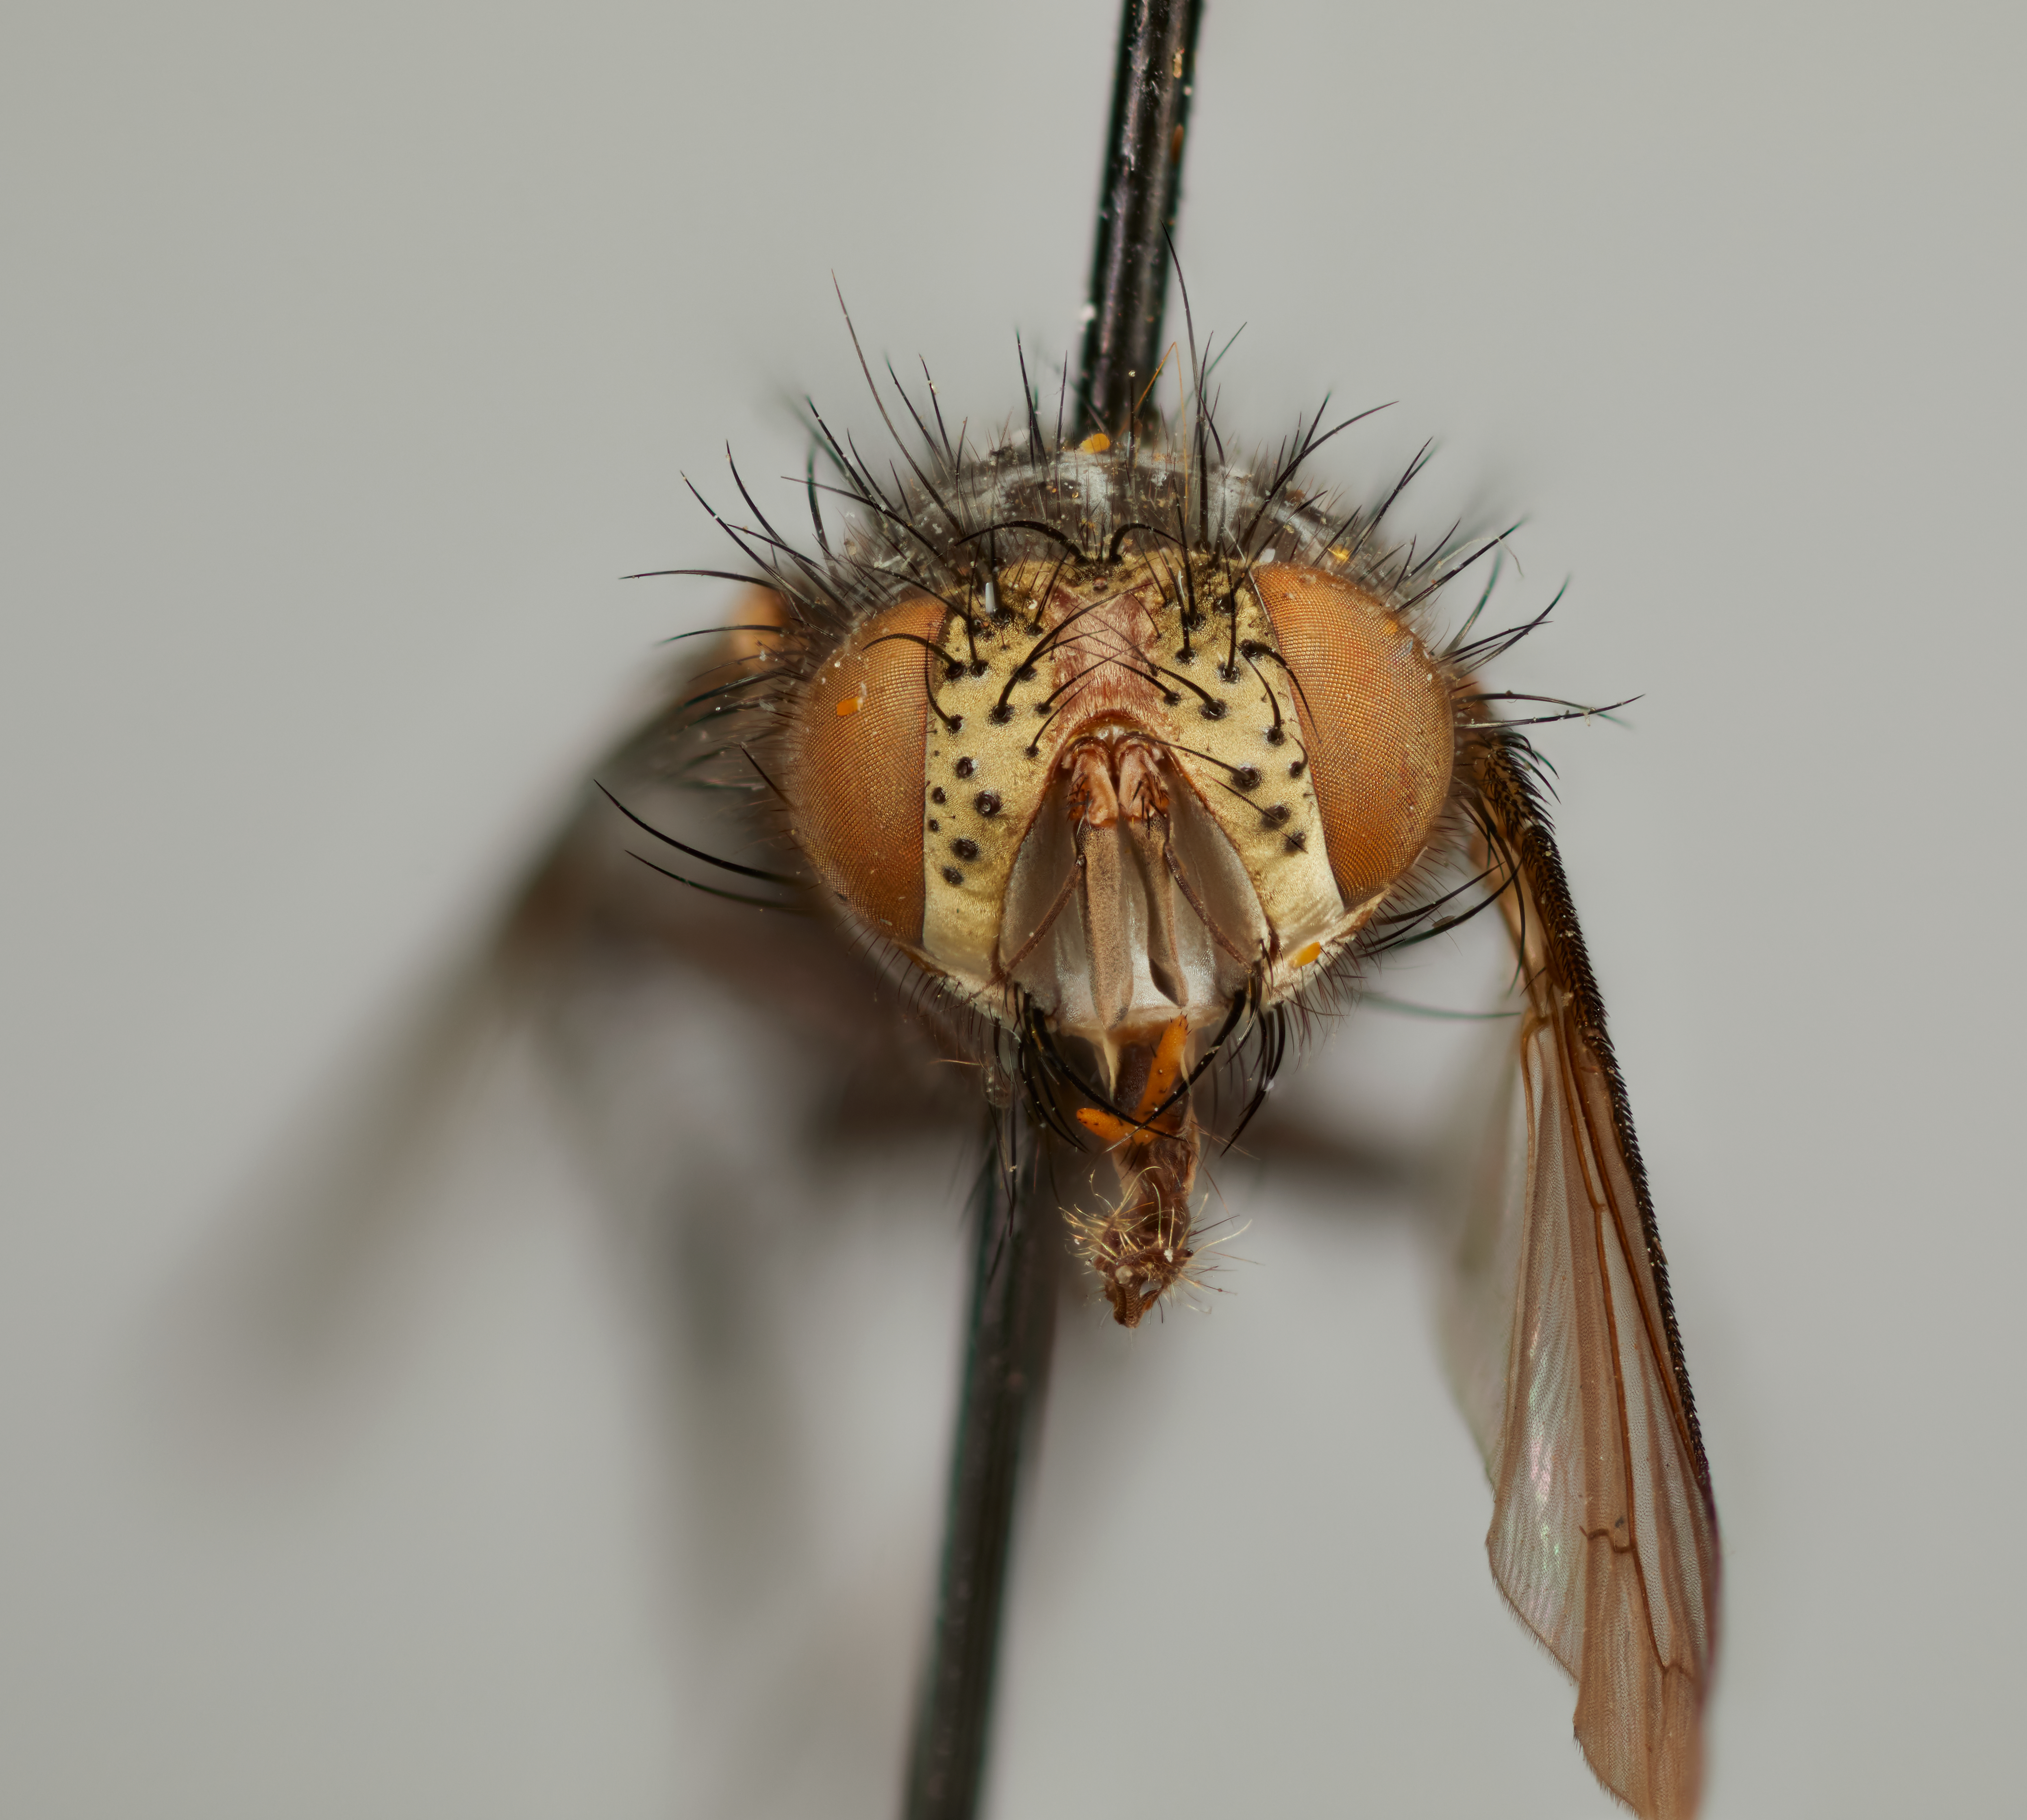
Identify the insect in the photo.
Ceromasia auricaudata
